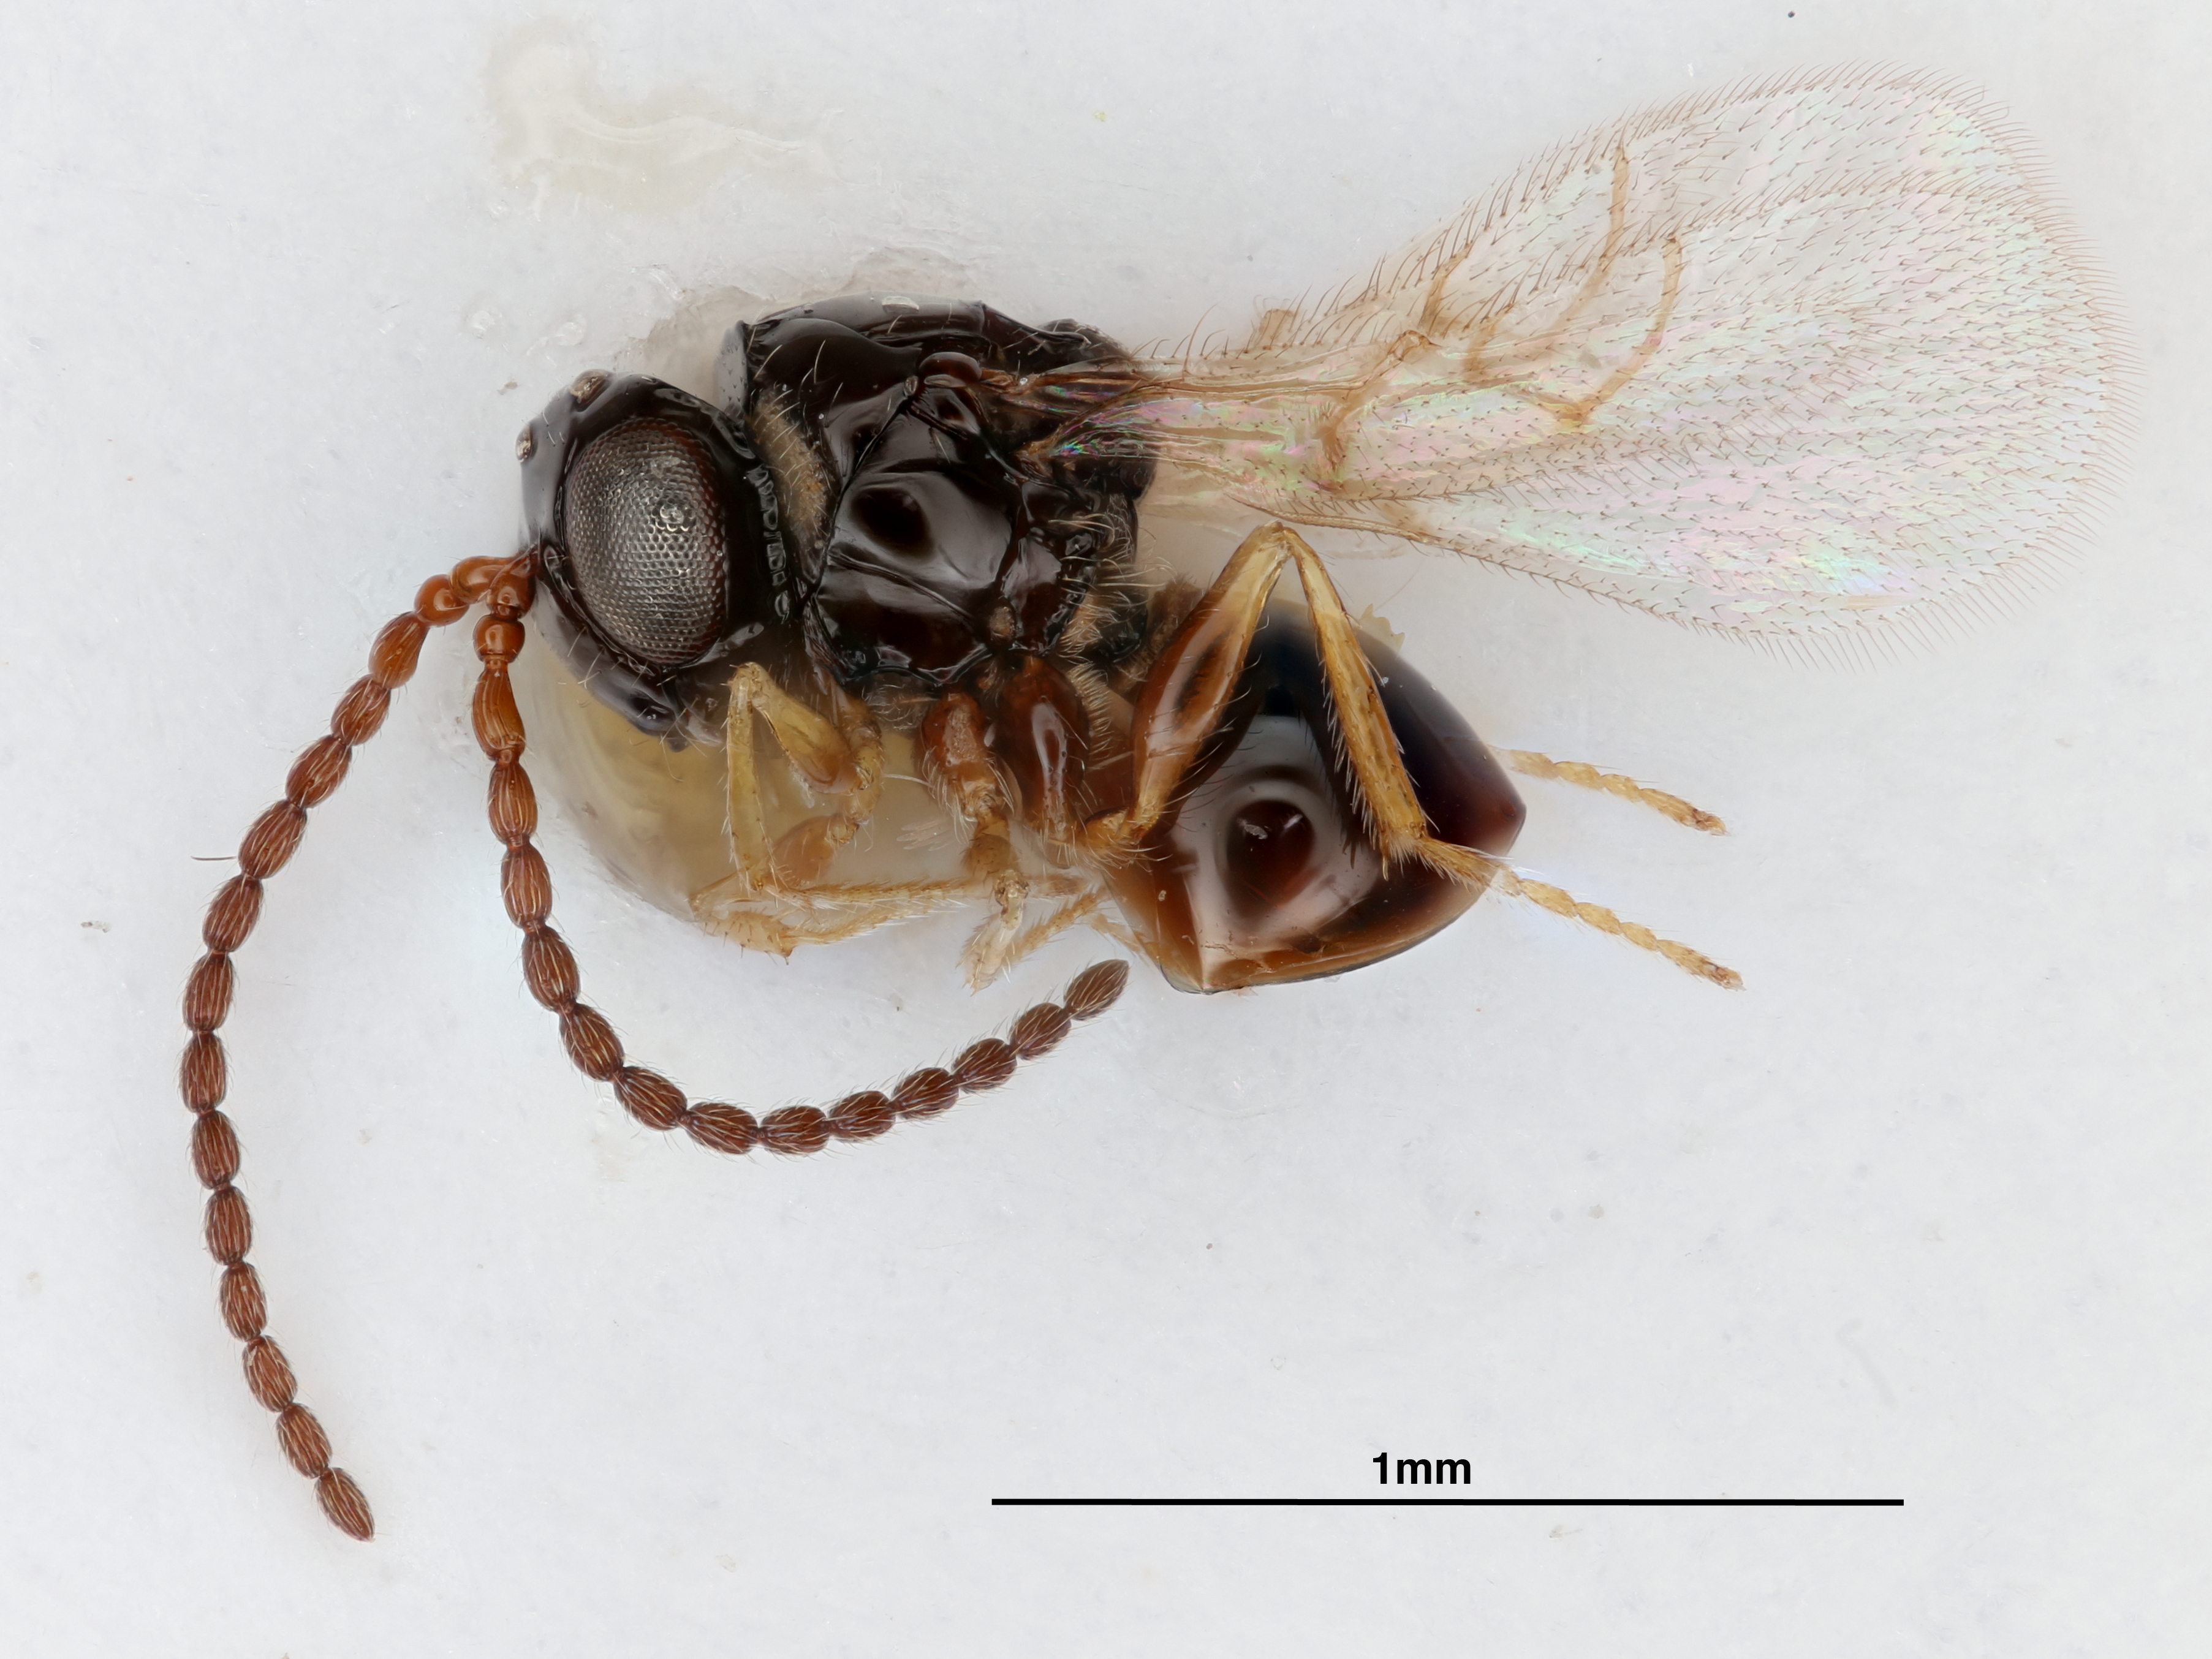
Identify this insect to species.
Zaeucoila johnsonii
